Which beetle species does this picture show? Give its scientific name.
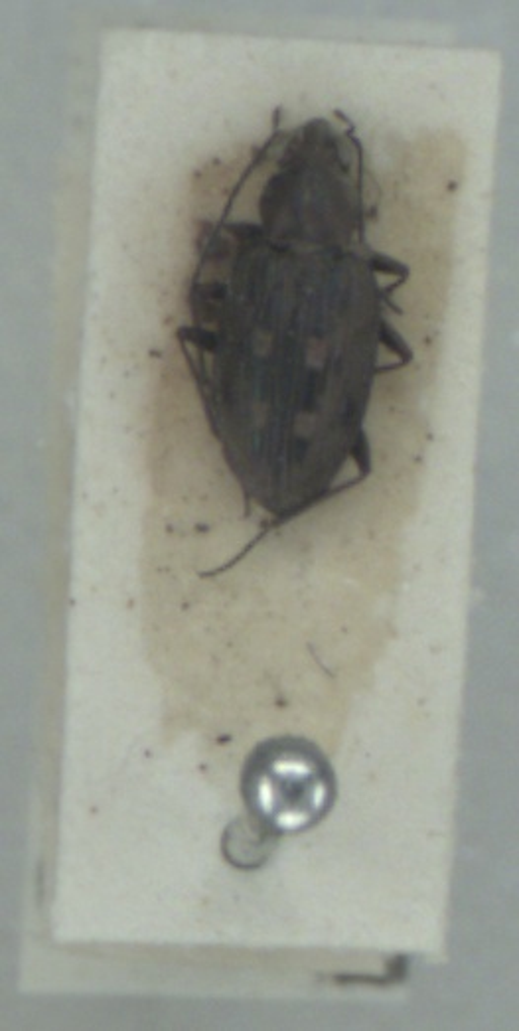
Bembidion litorale
